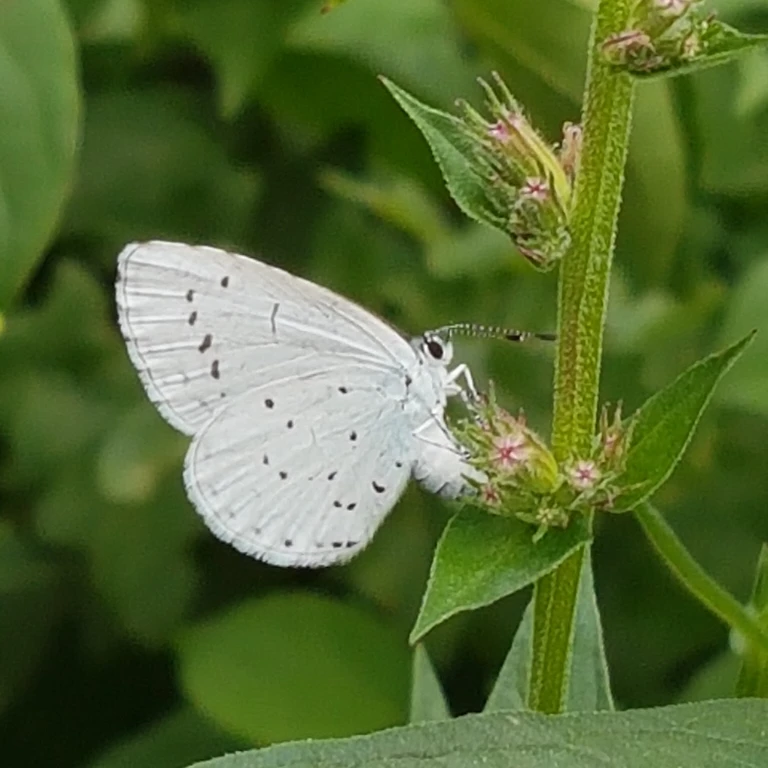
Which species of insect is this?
Celastrina argiolus
